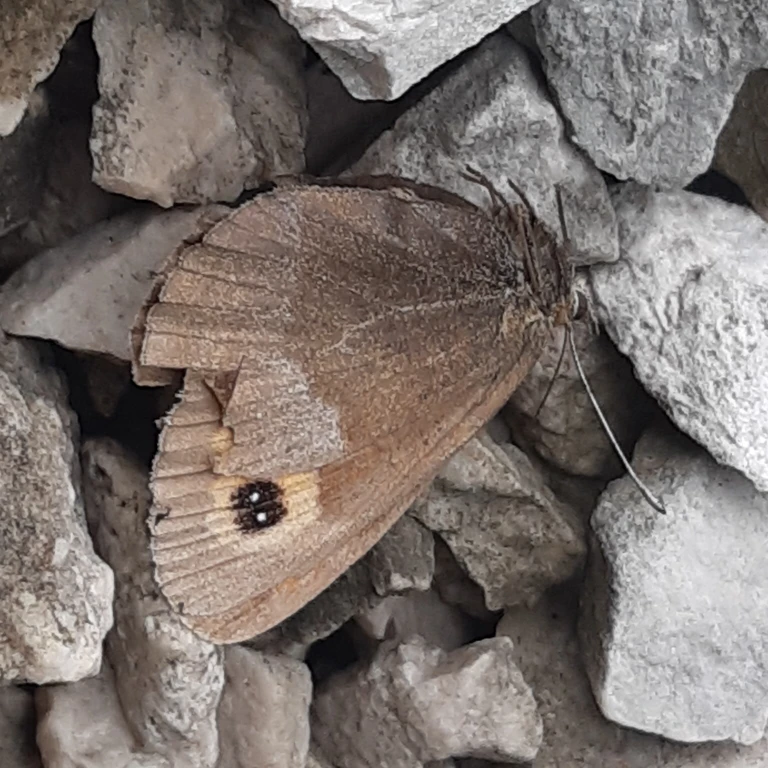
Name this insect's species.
Erebia aethiops
